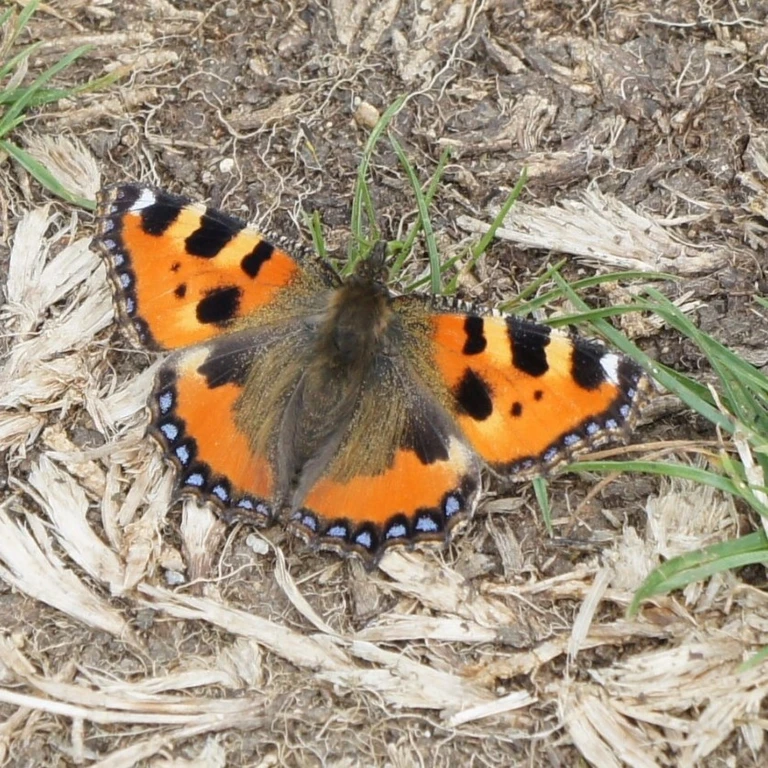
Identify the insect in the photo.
Aglais urticae
